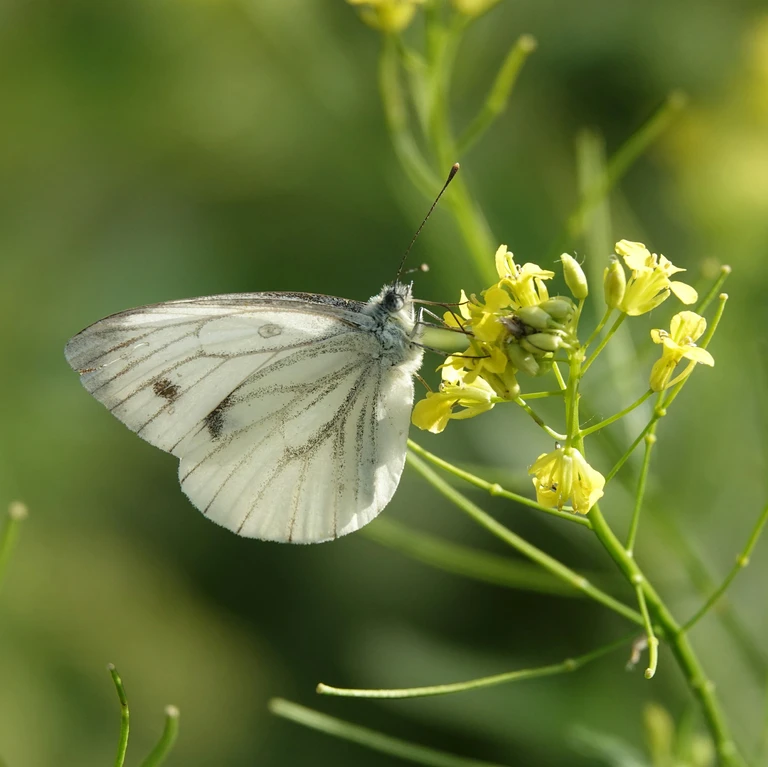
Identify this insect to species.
Pieris napi
